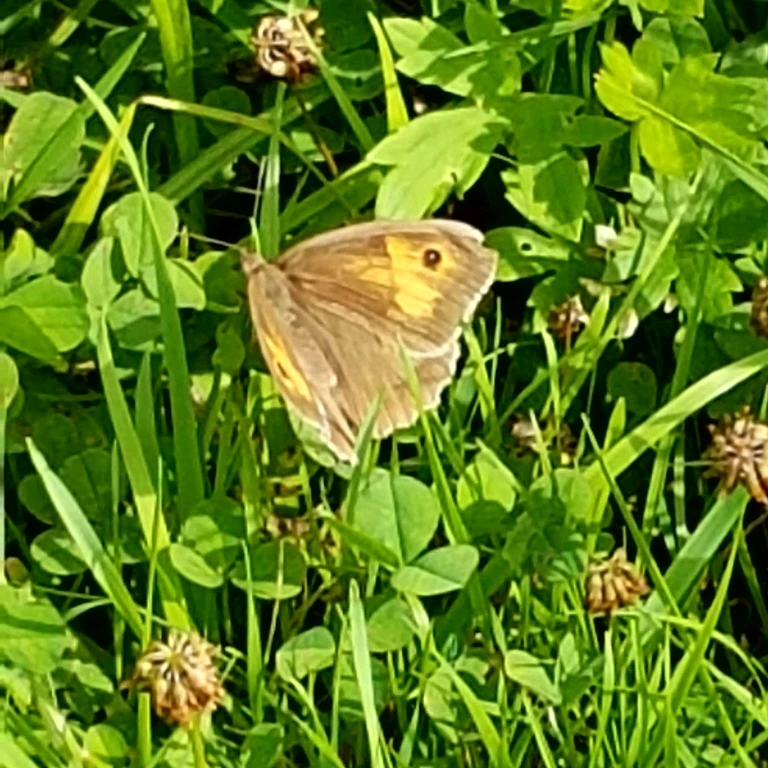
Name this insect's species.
Maniola jurtina
